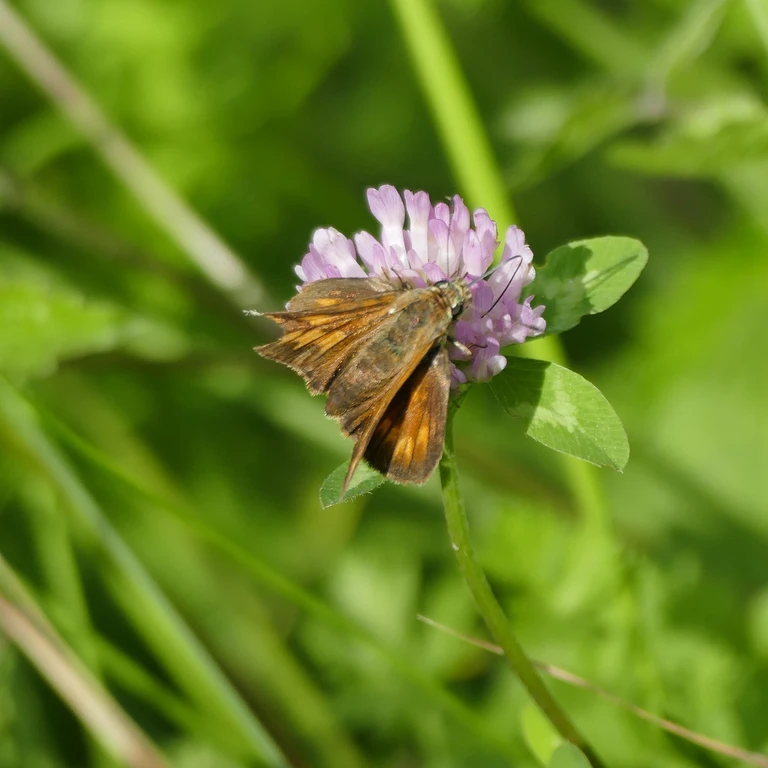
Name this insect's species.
Ochlodes sylvanus (also Ochlodes venata)
